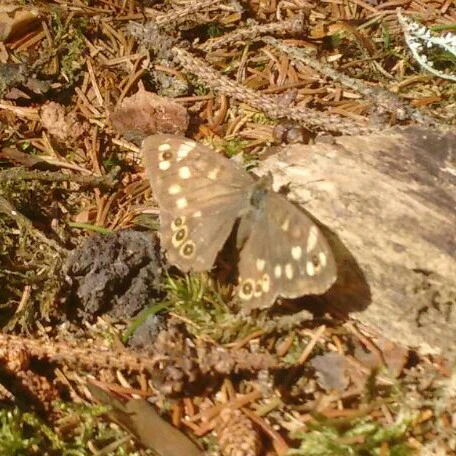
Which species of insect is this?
Pararge aegeria
